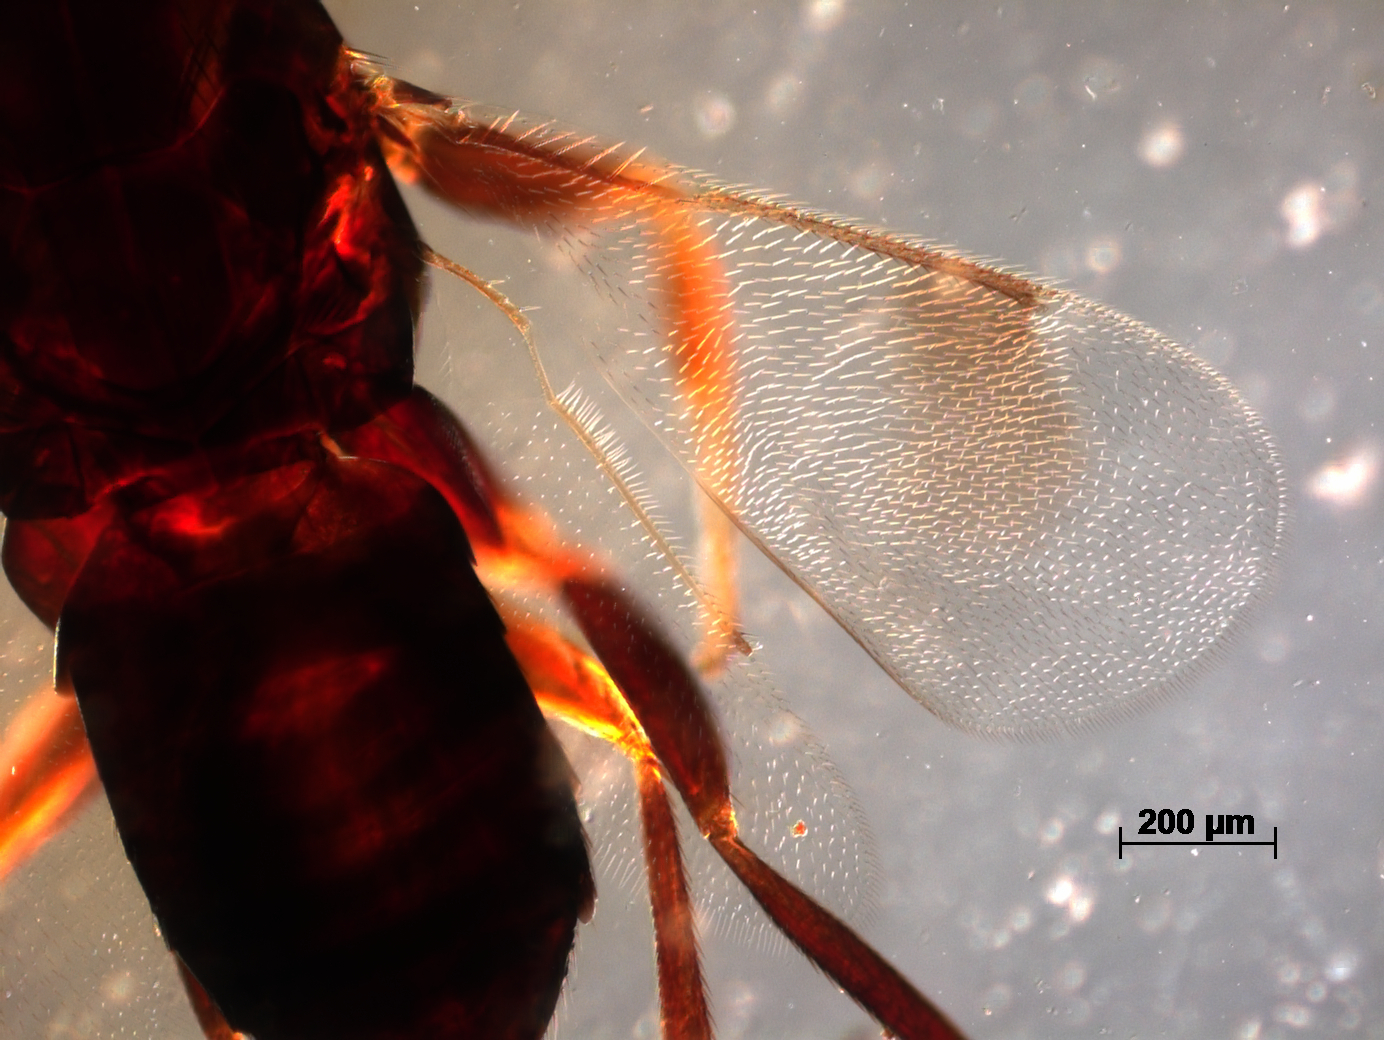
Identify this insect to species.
Coccophagus spectabilis
